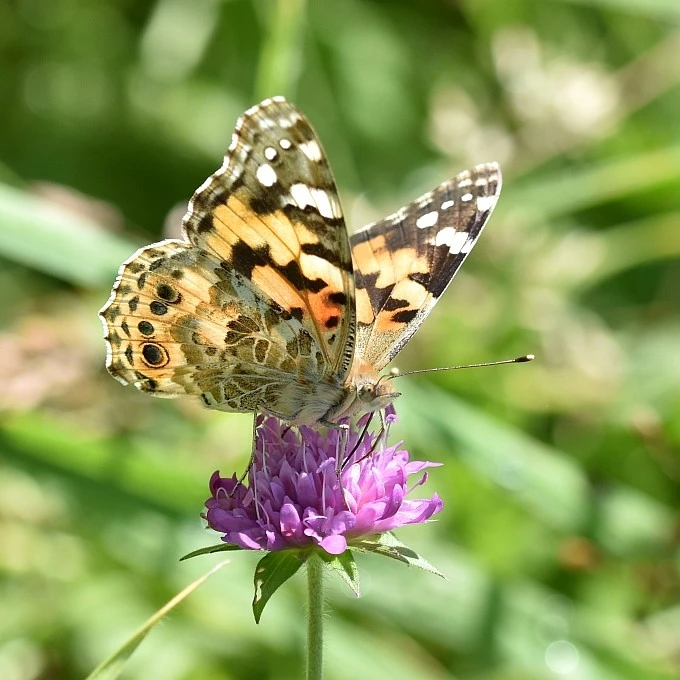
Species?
Vanessa cardui
